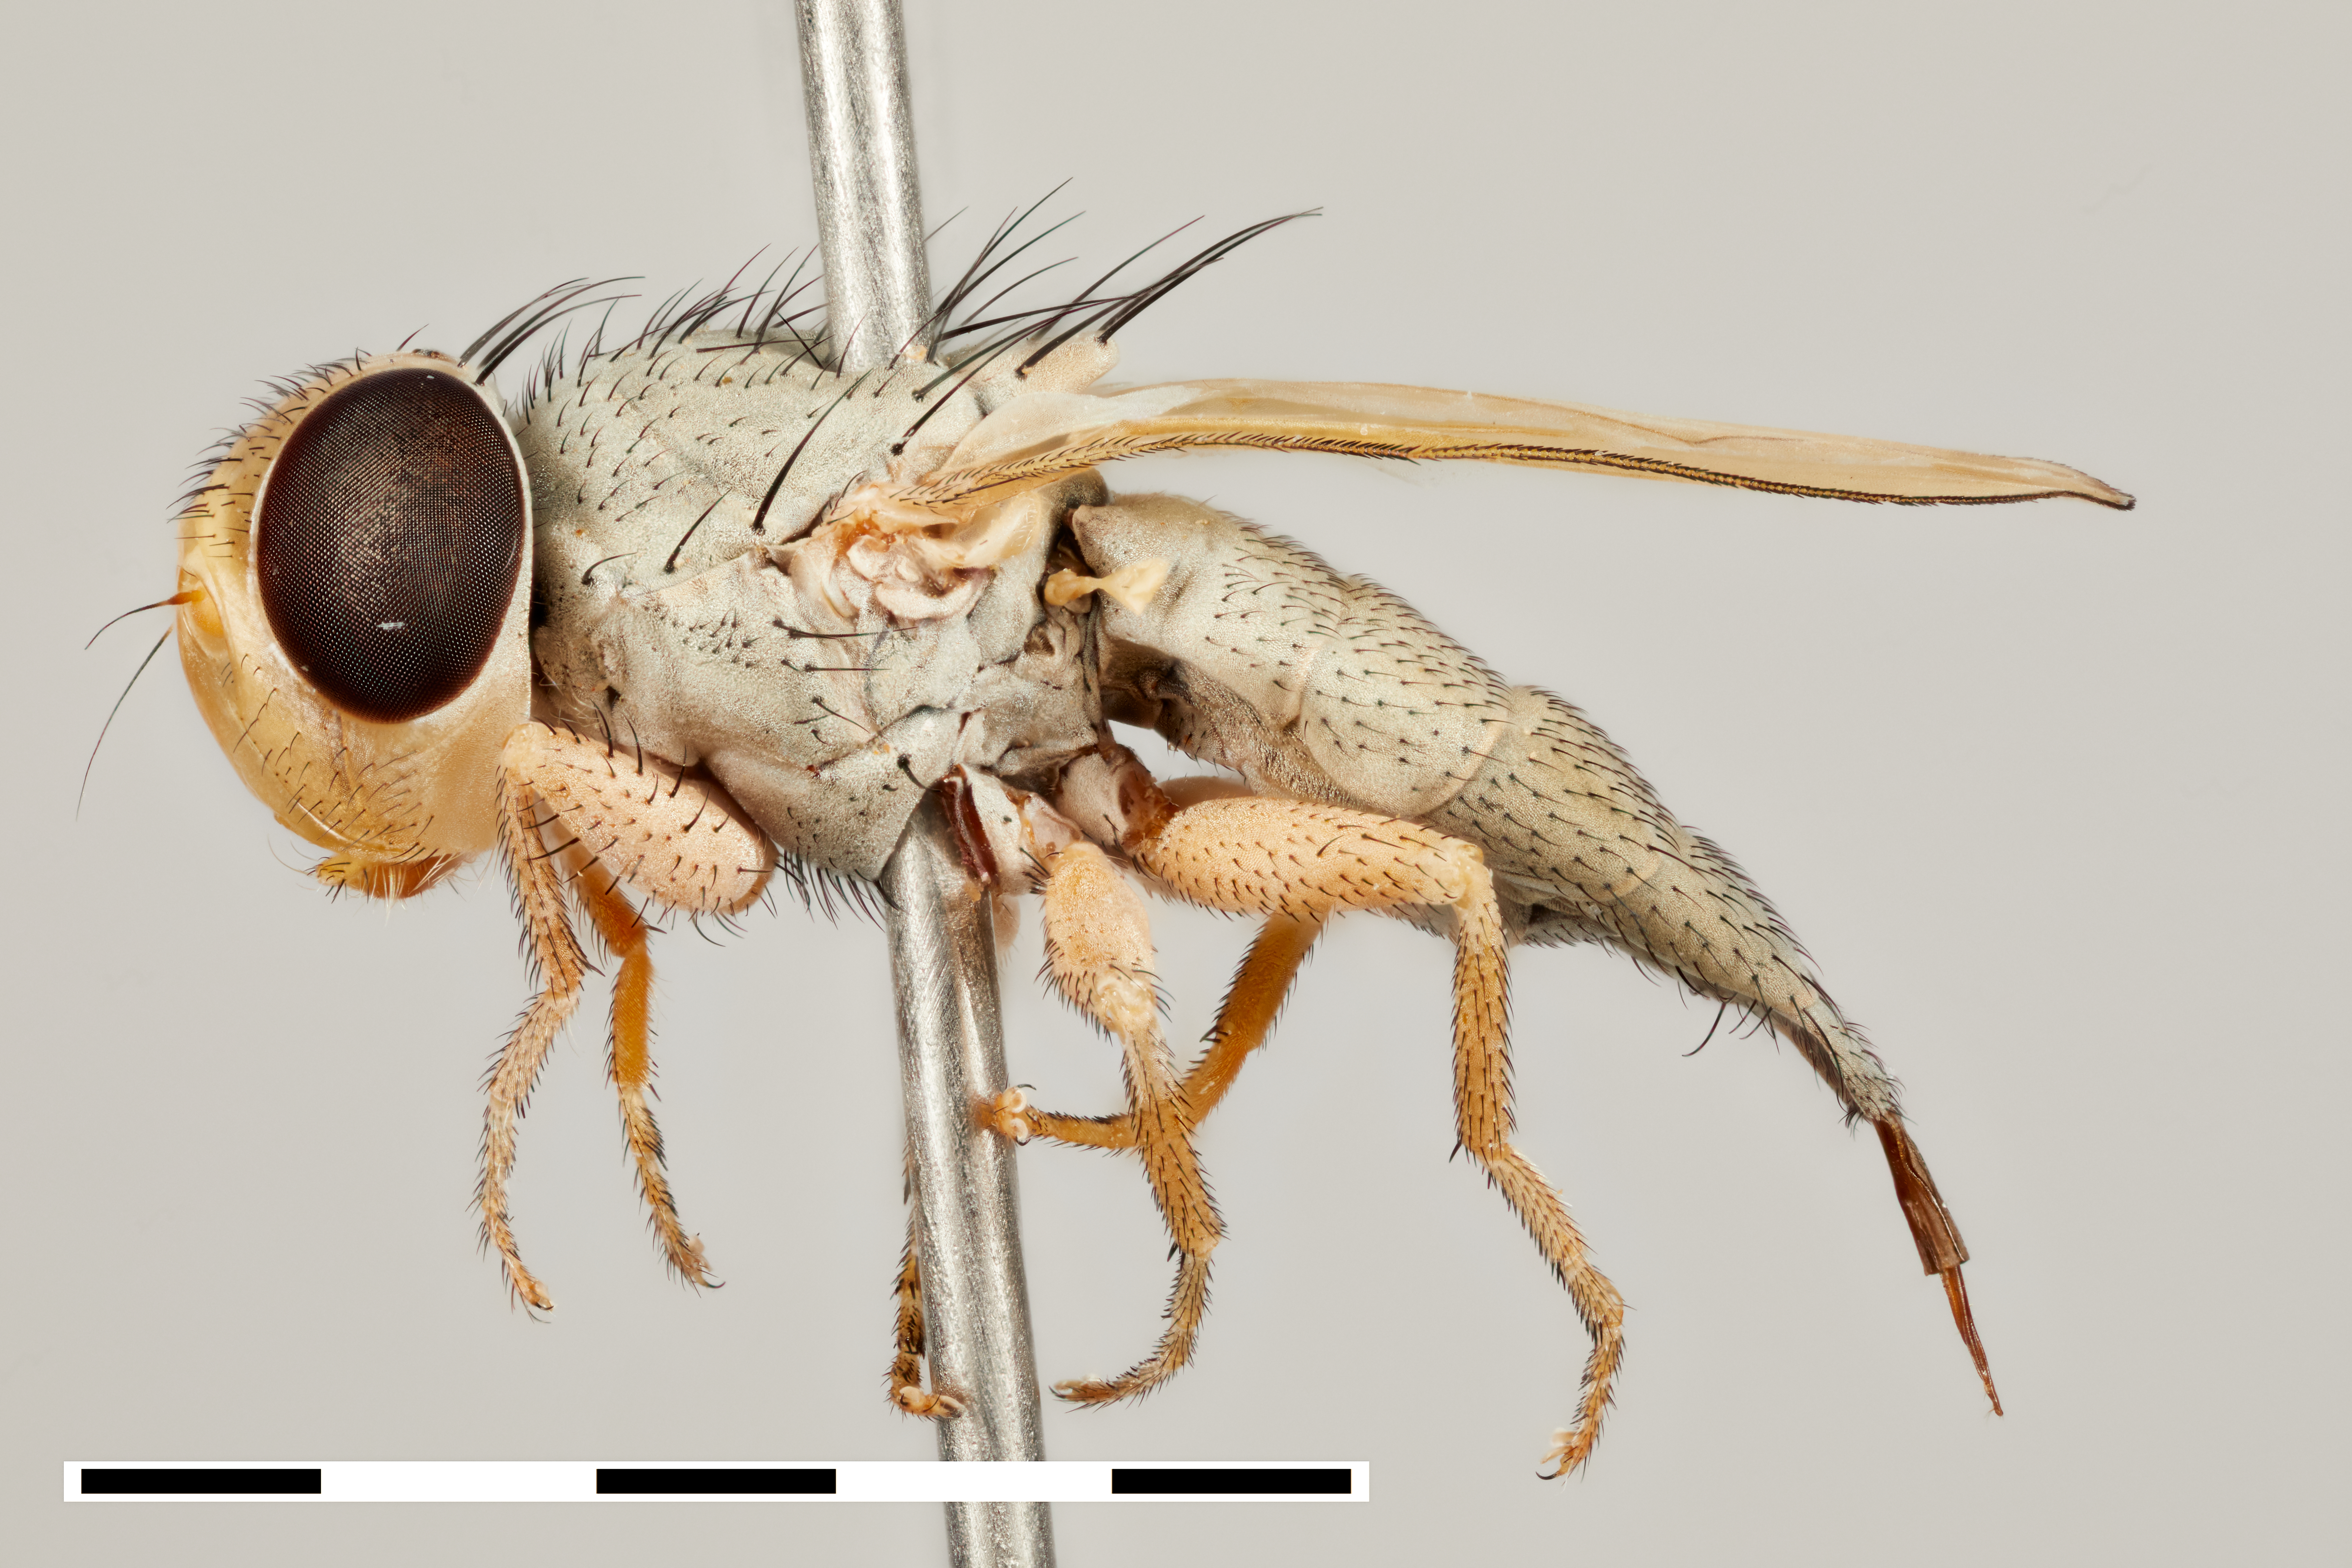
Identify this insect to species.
Namibotites argentata
